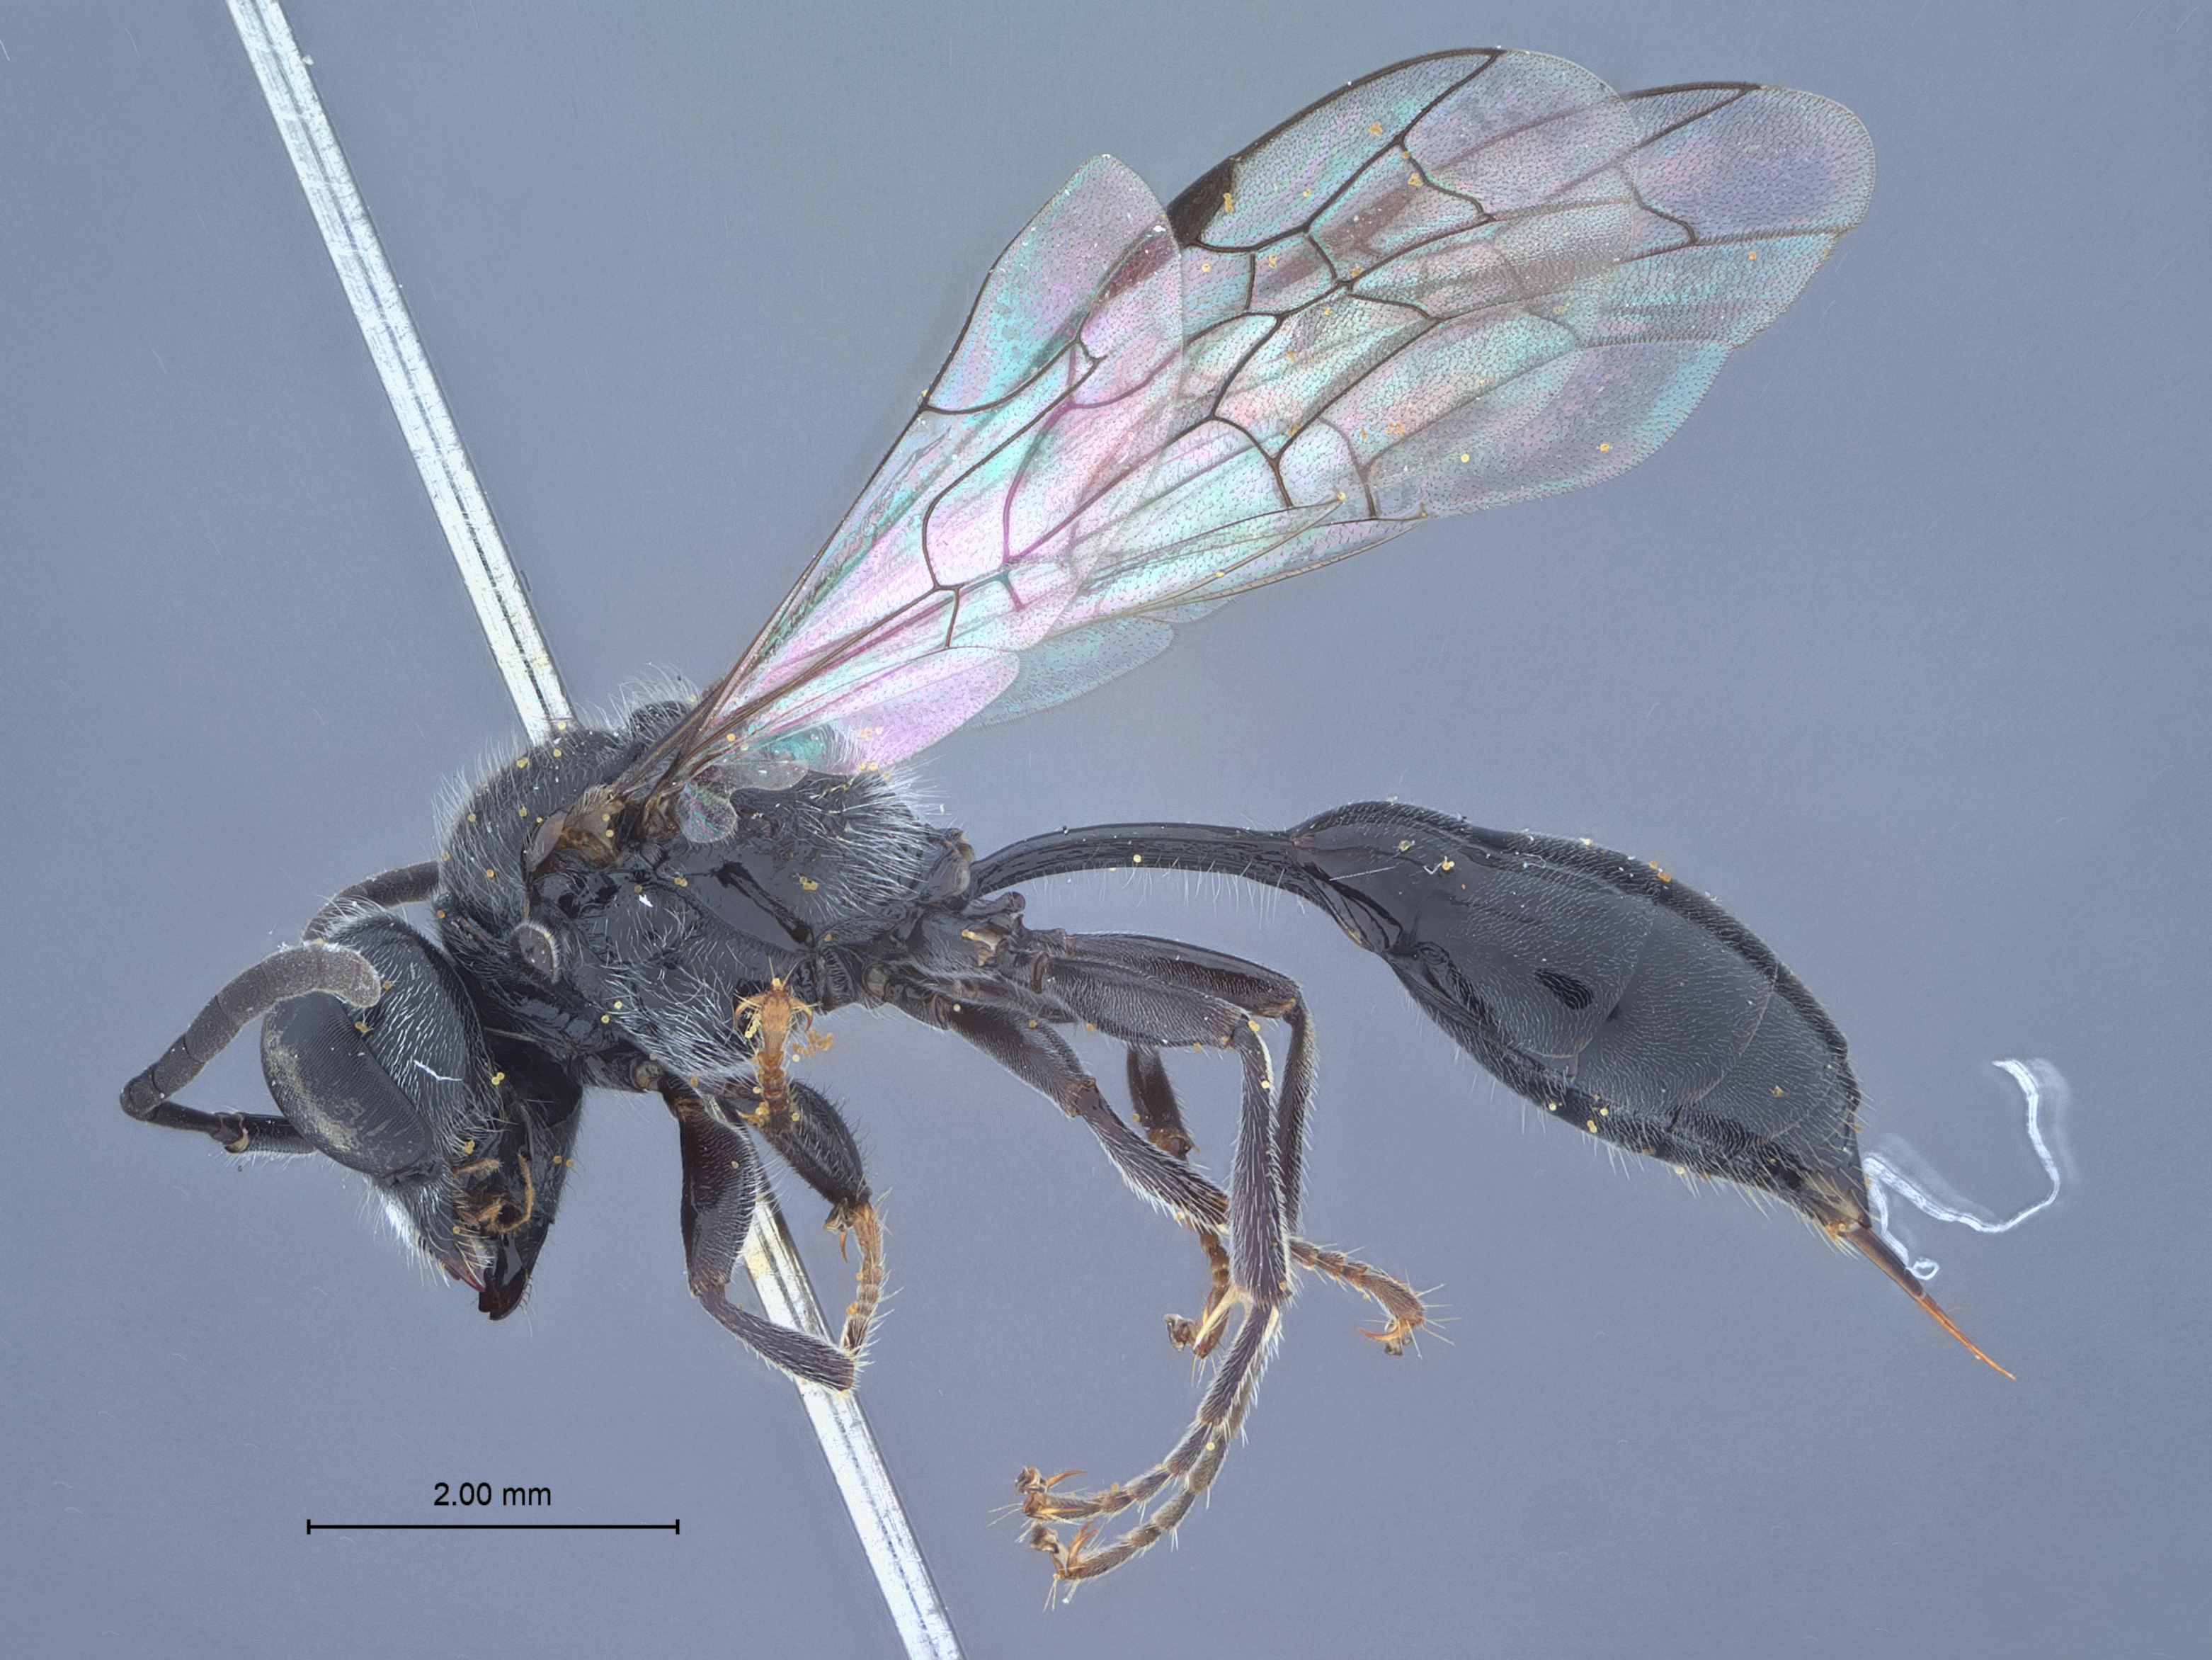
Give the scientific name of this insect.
Psen seminitidus
